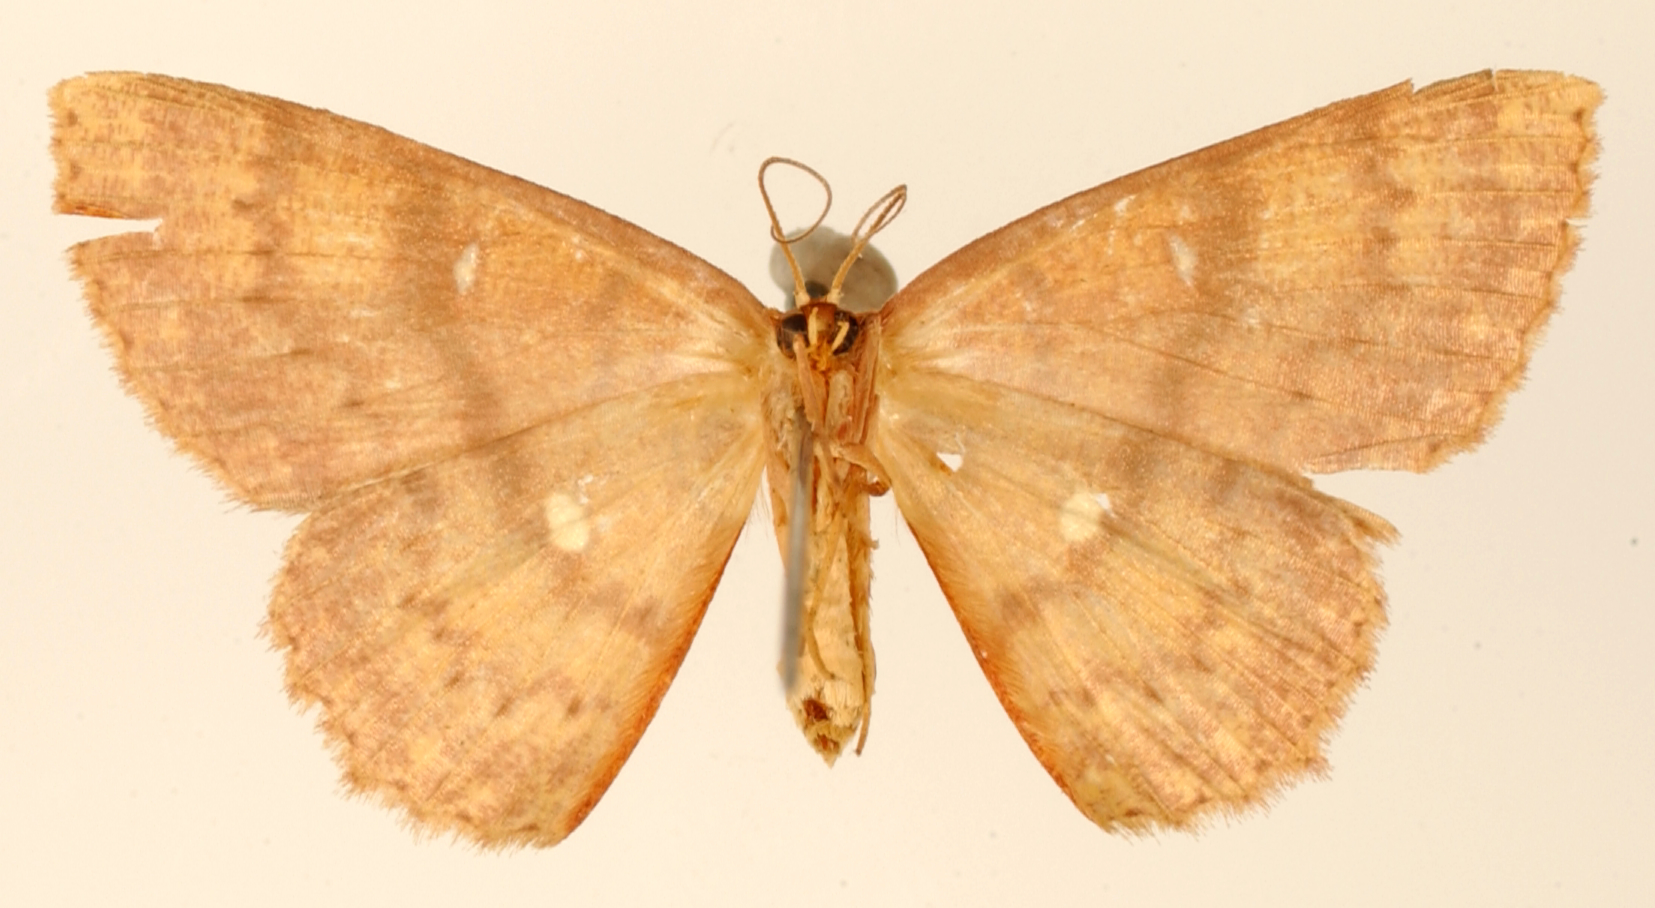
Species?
Anisodes tychius
